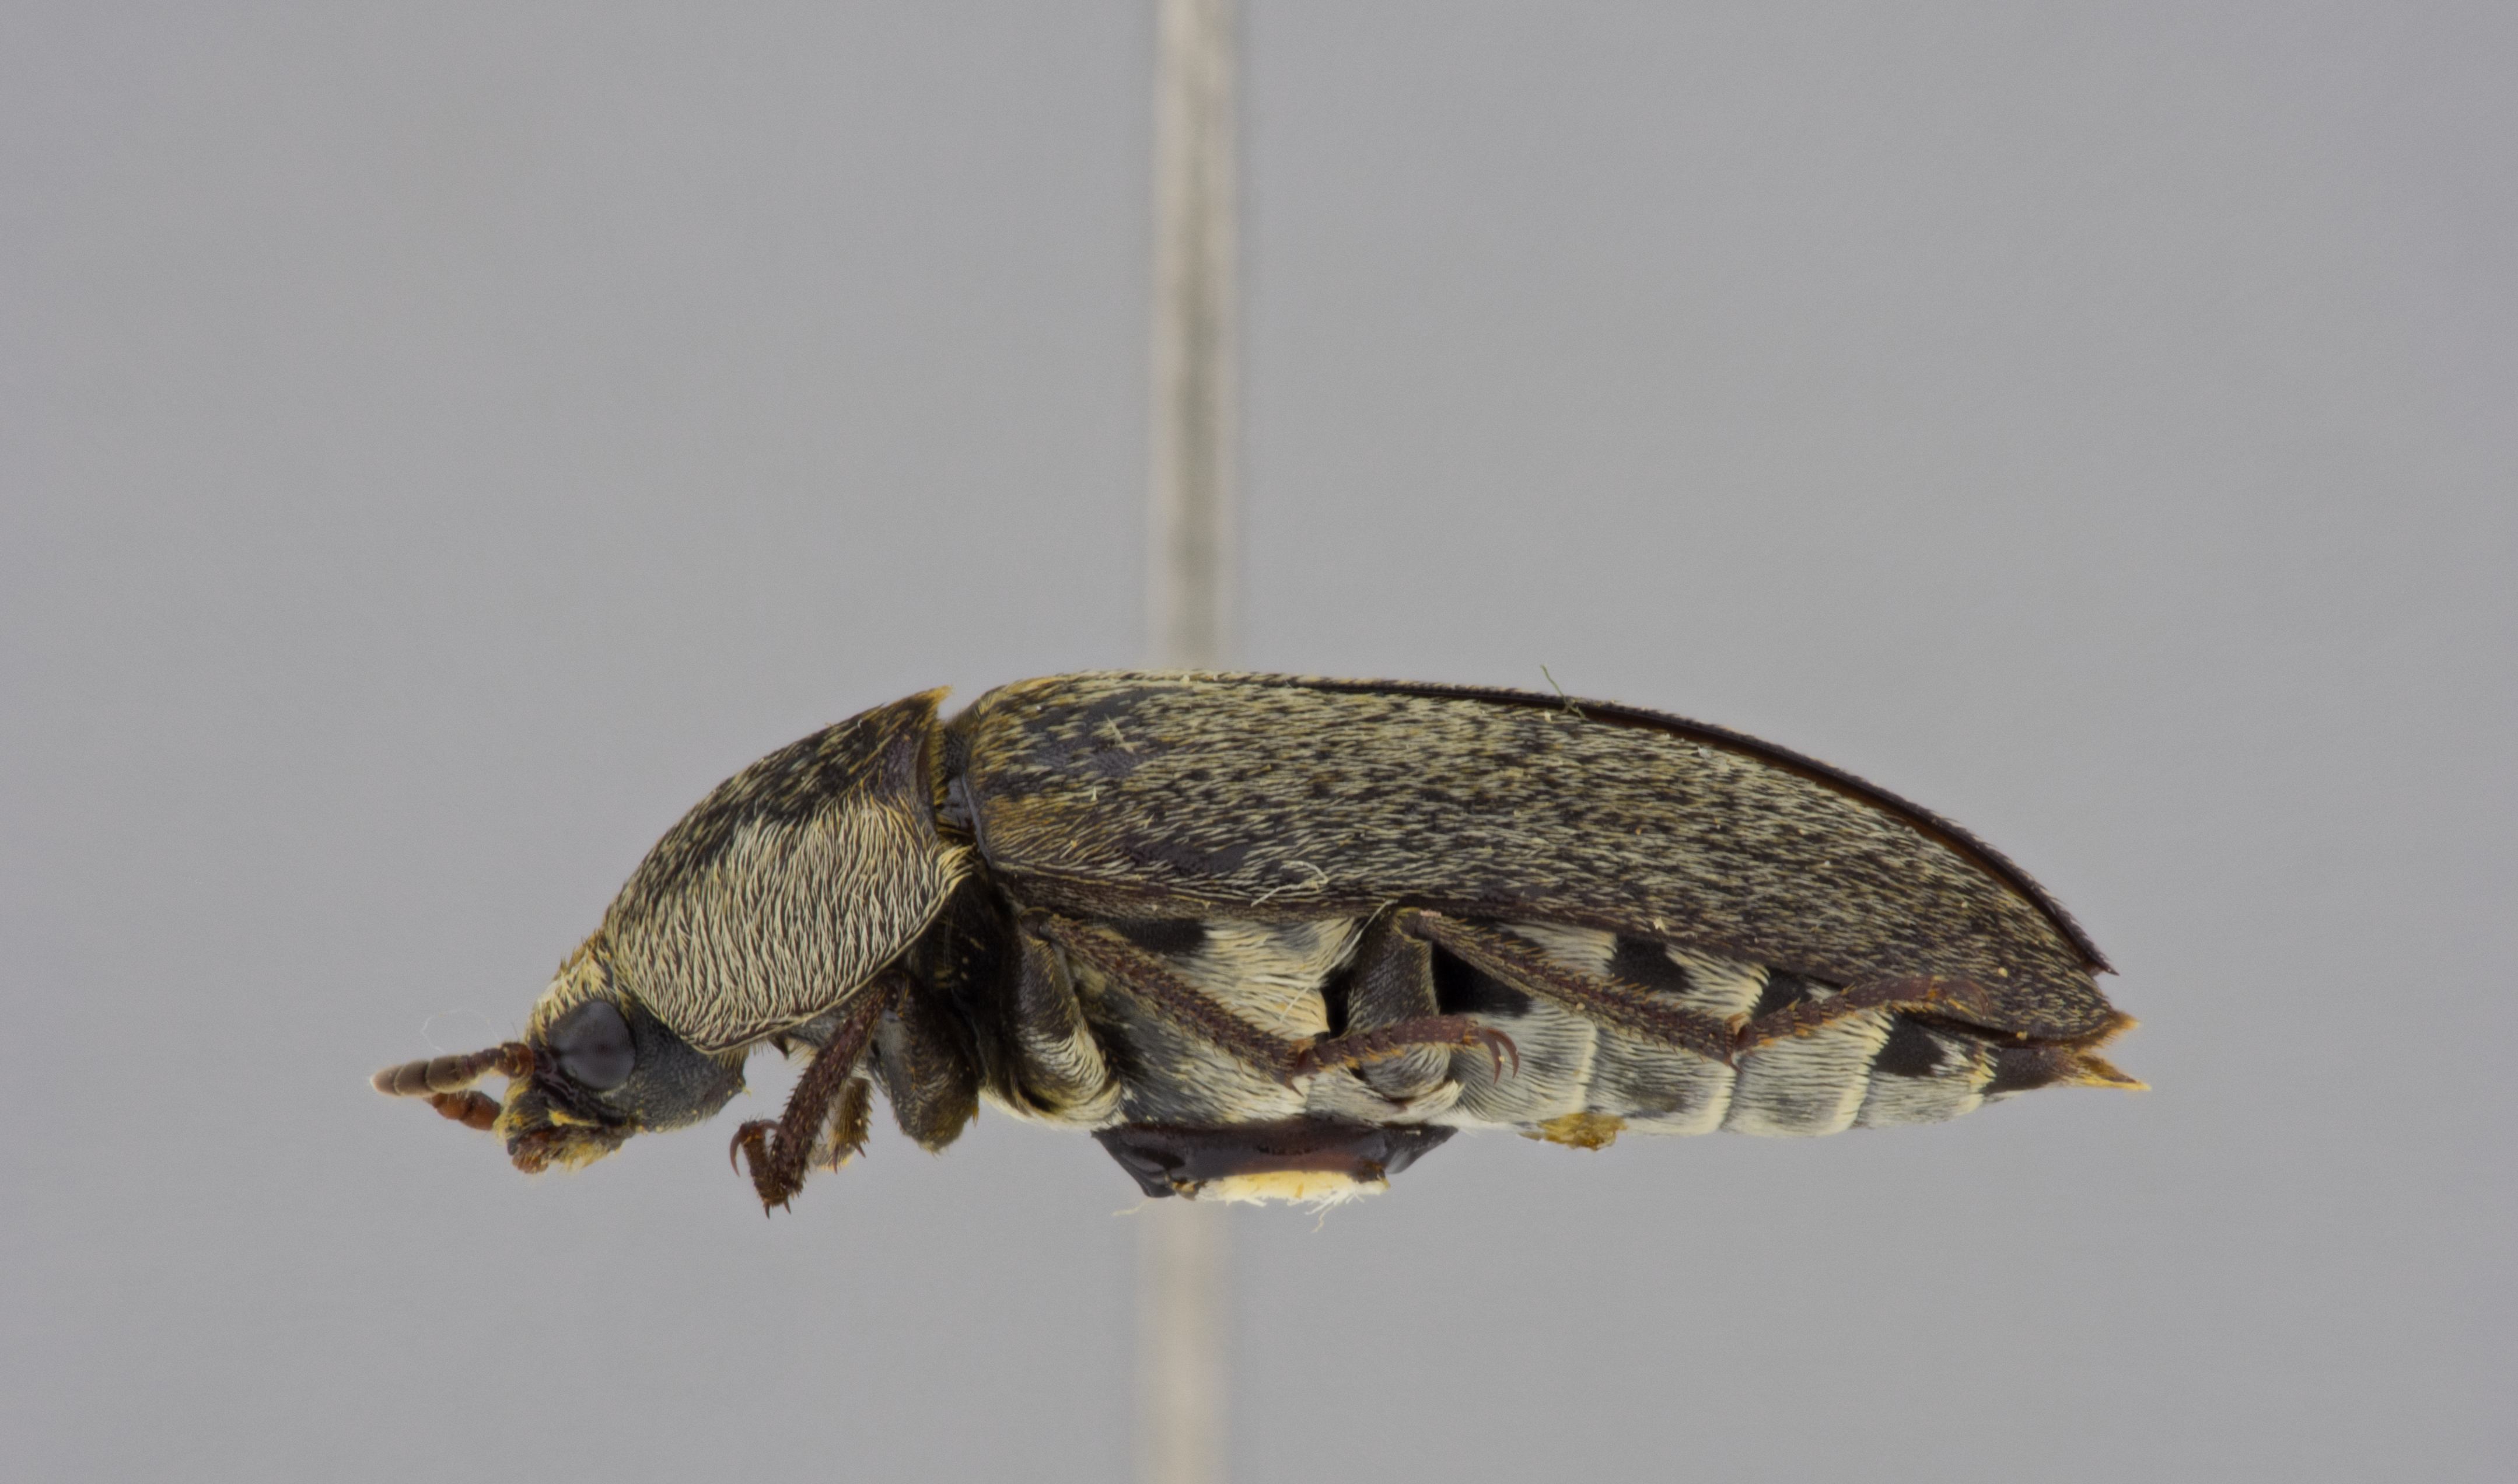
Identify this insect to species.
Dermestes maculatus
